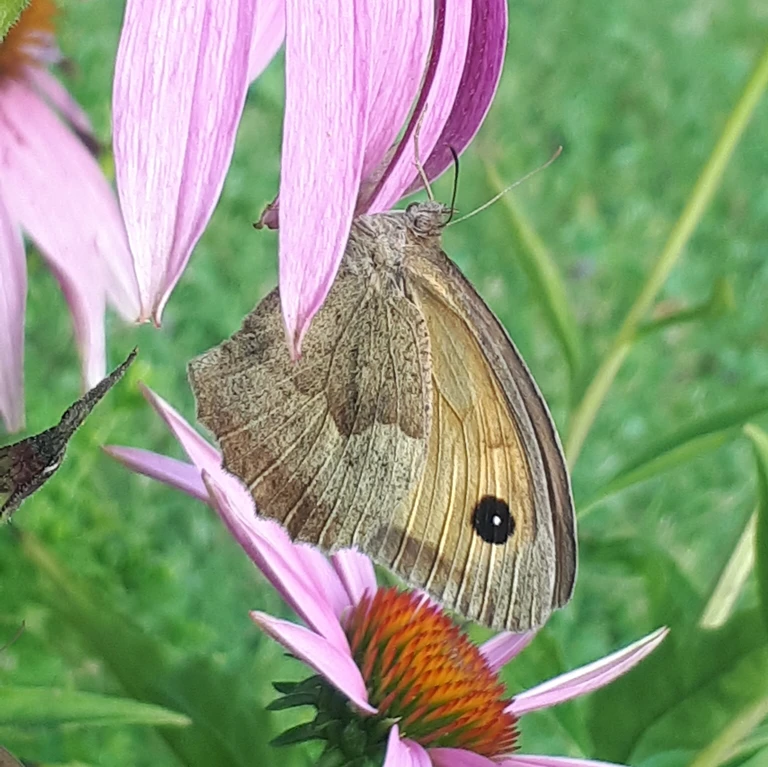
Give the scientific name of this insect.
Maniola jurtina
